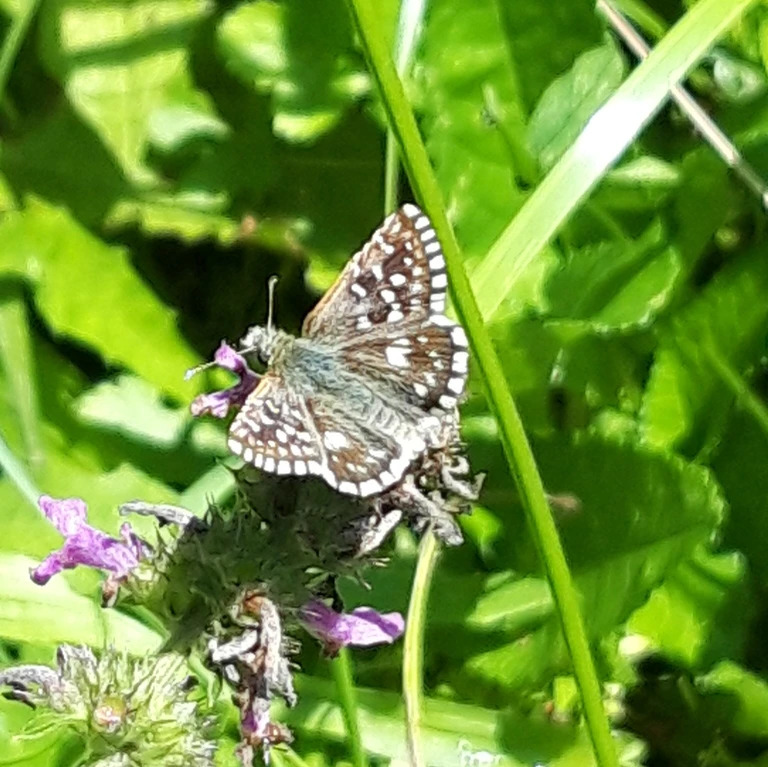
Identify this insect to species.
Pyrgus malvae
